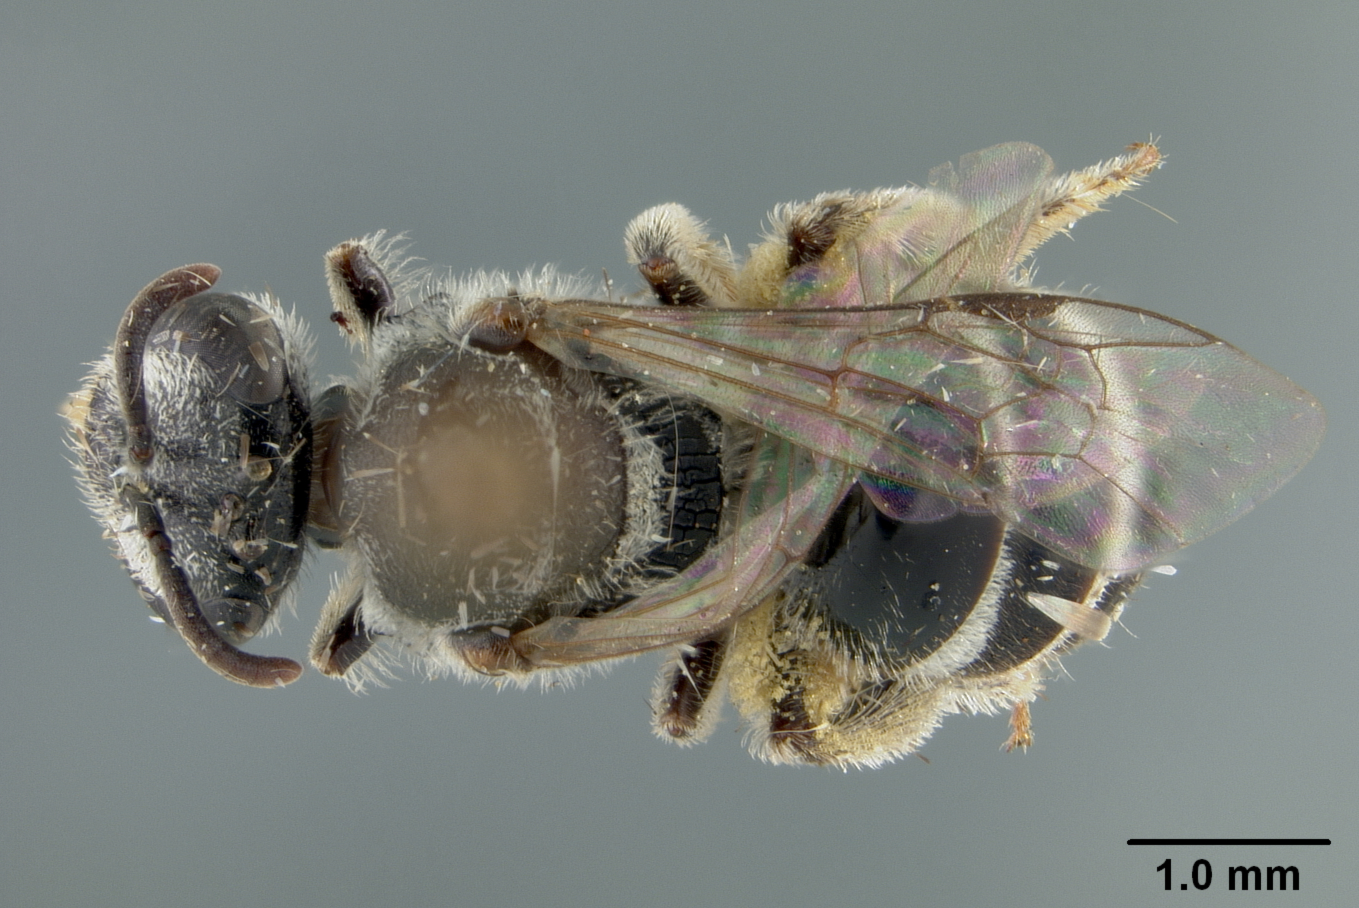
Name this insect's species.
Pachyhalictus karunaratnei
